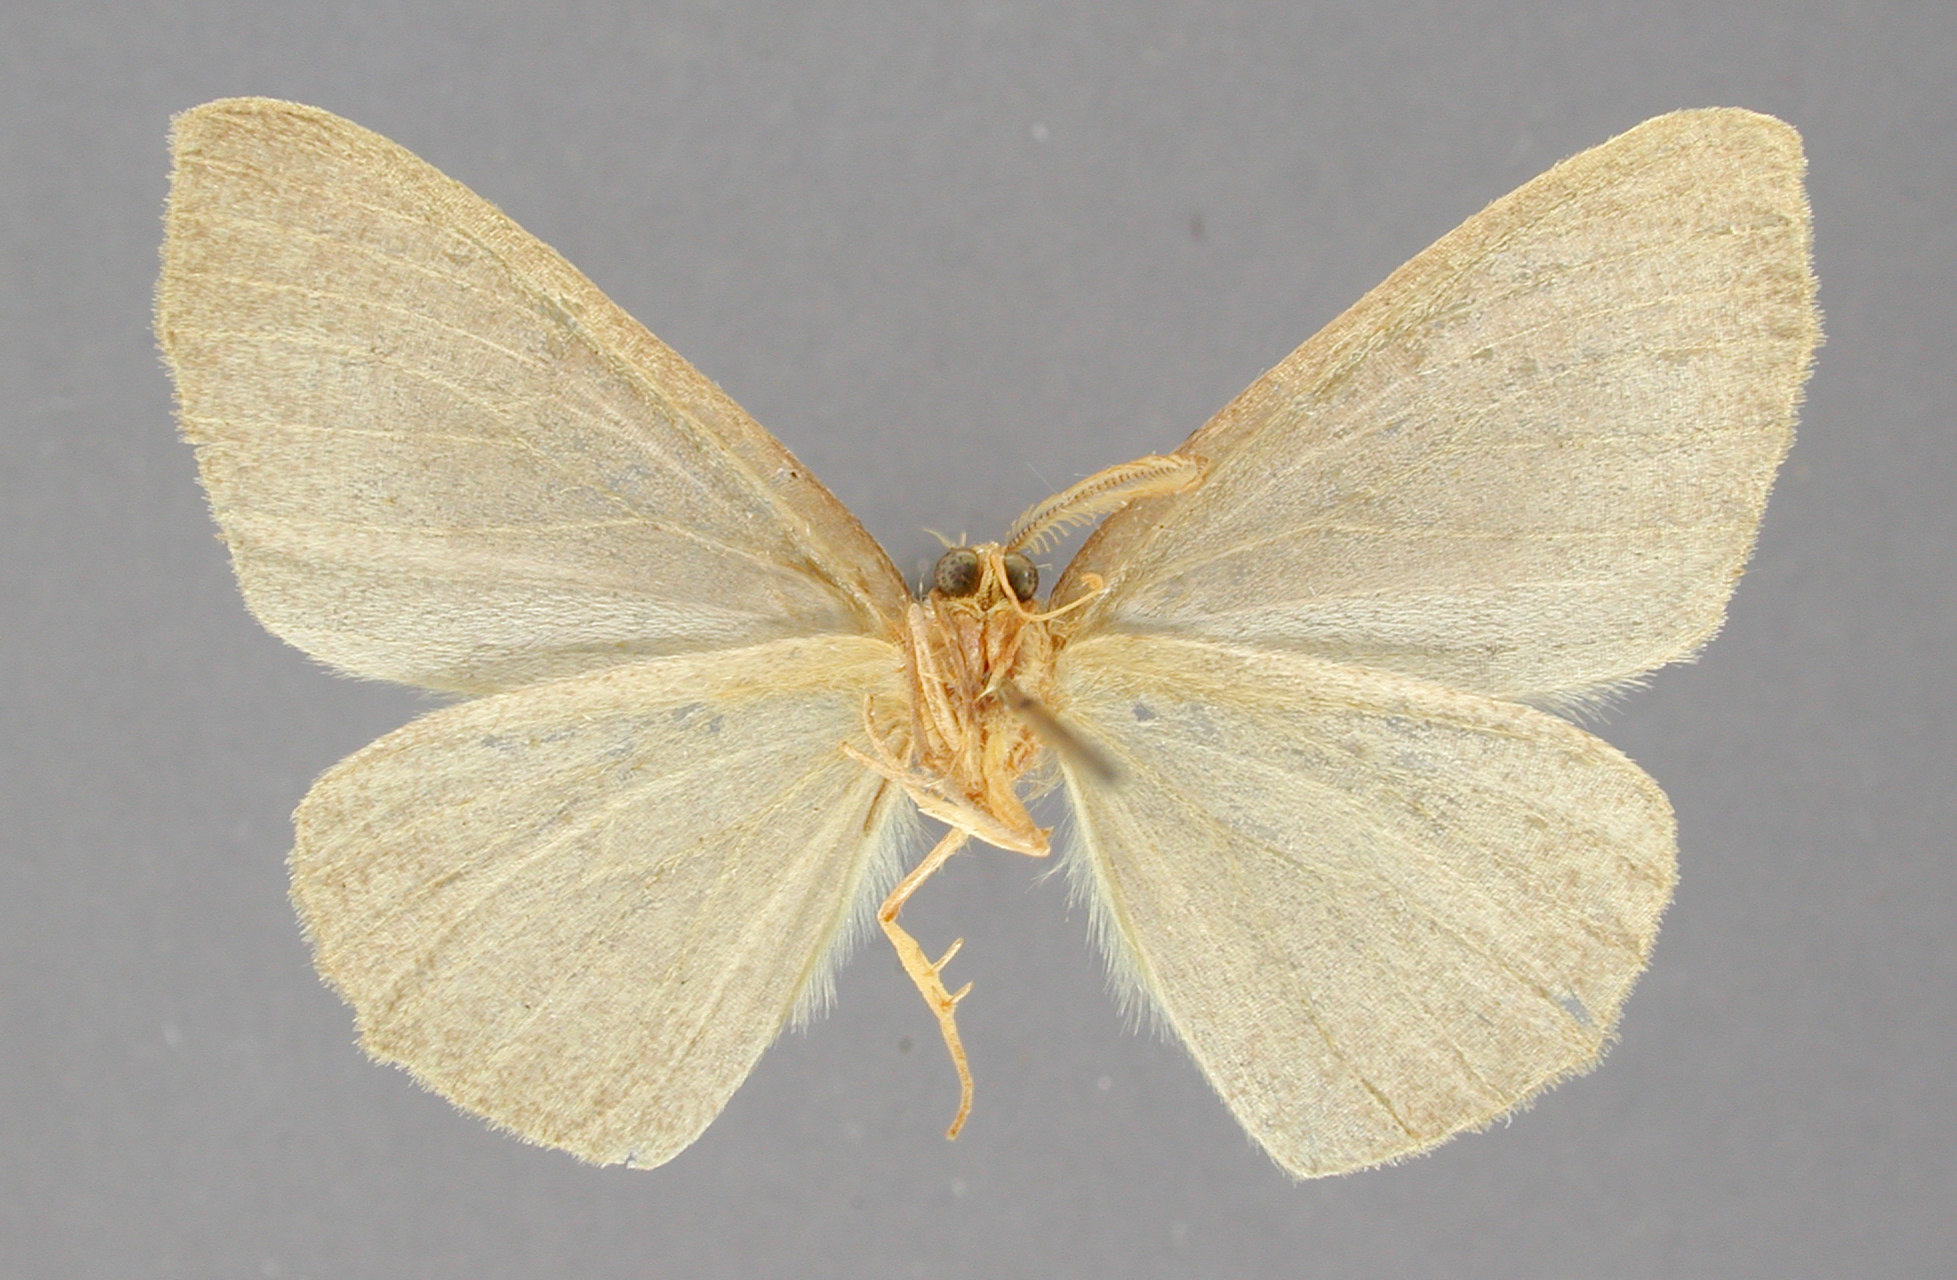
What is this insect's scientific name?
Therina negata
